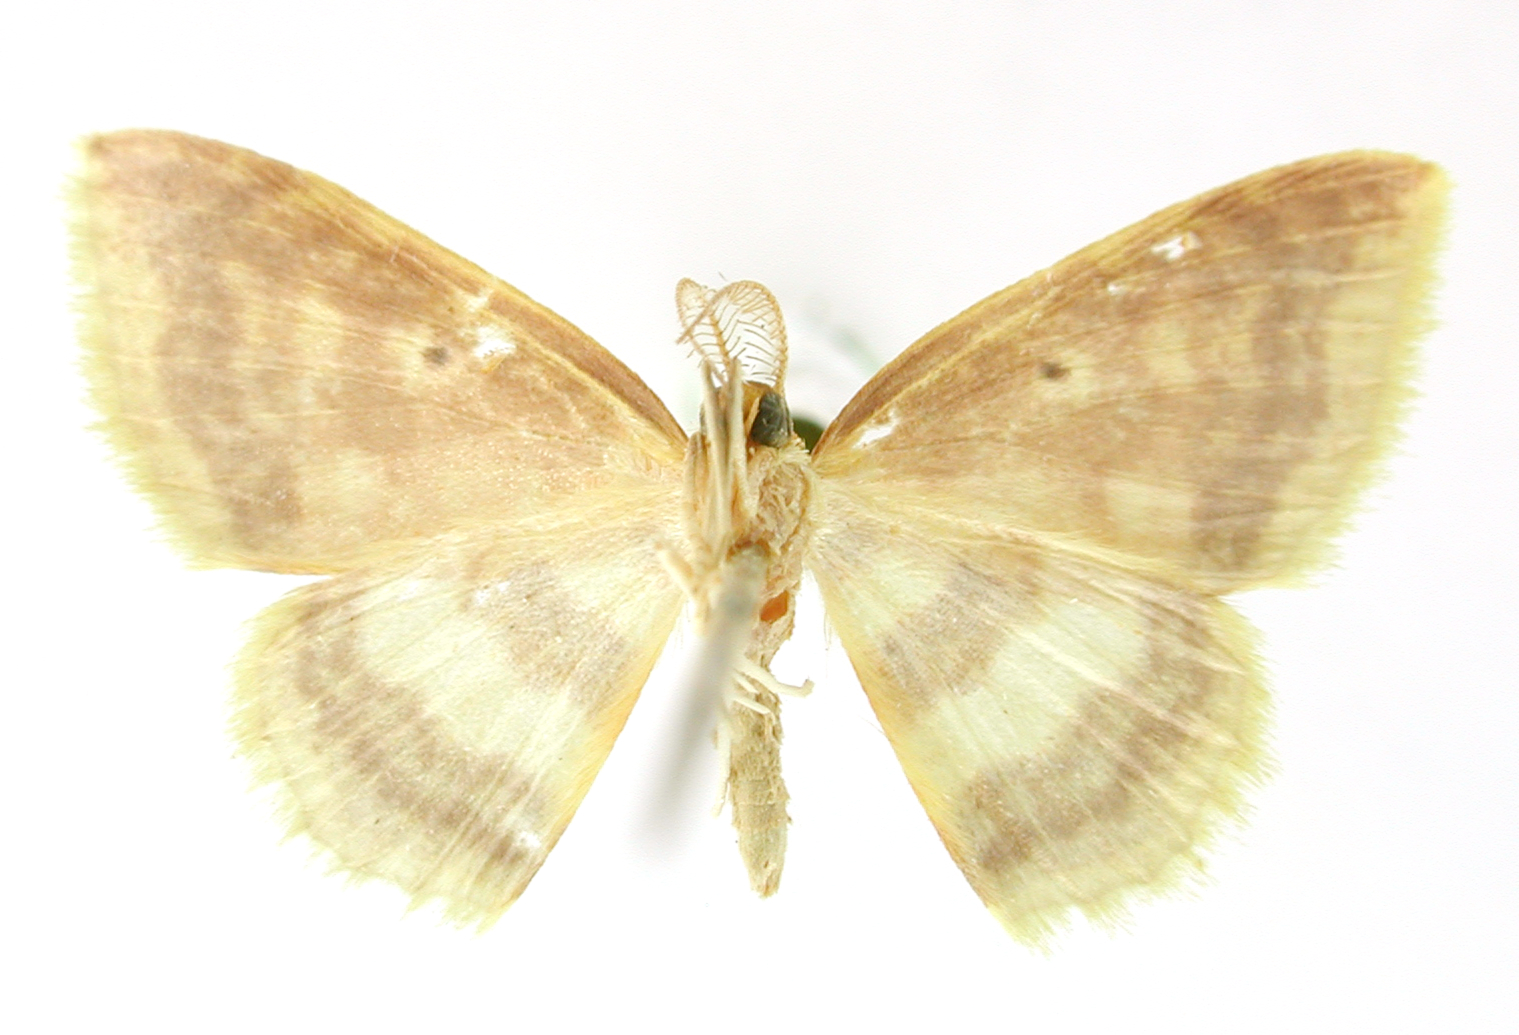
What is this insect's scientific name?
Cambogia amarillada
